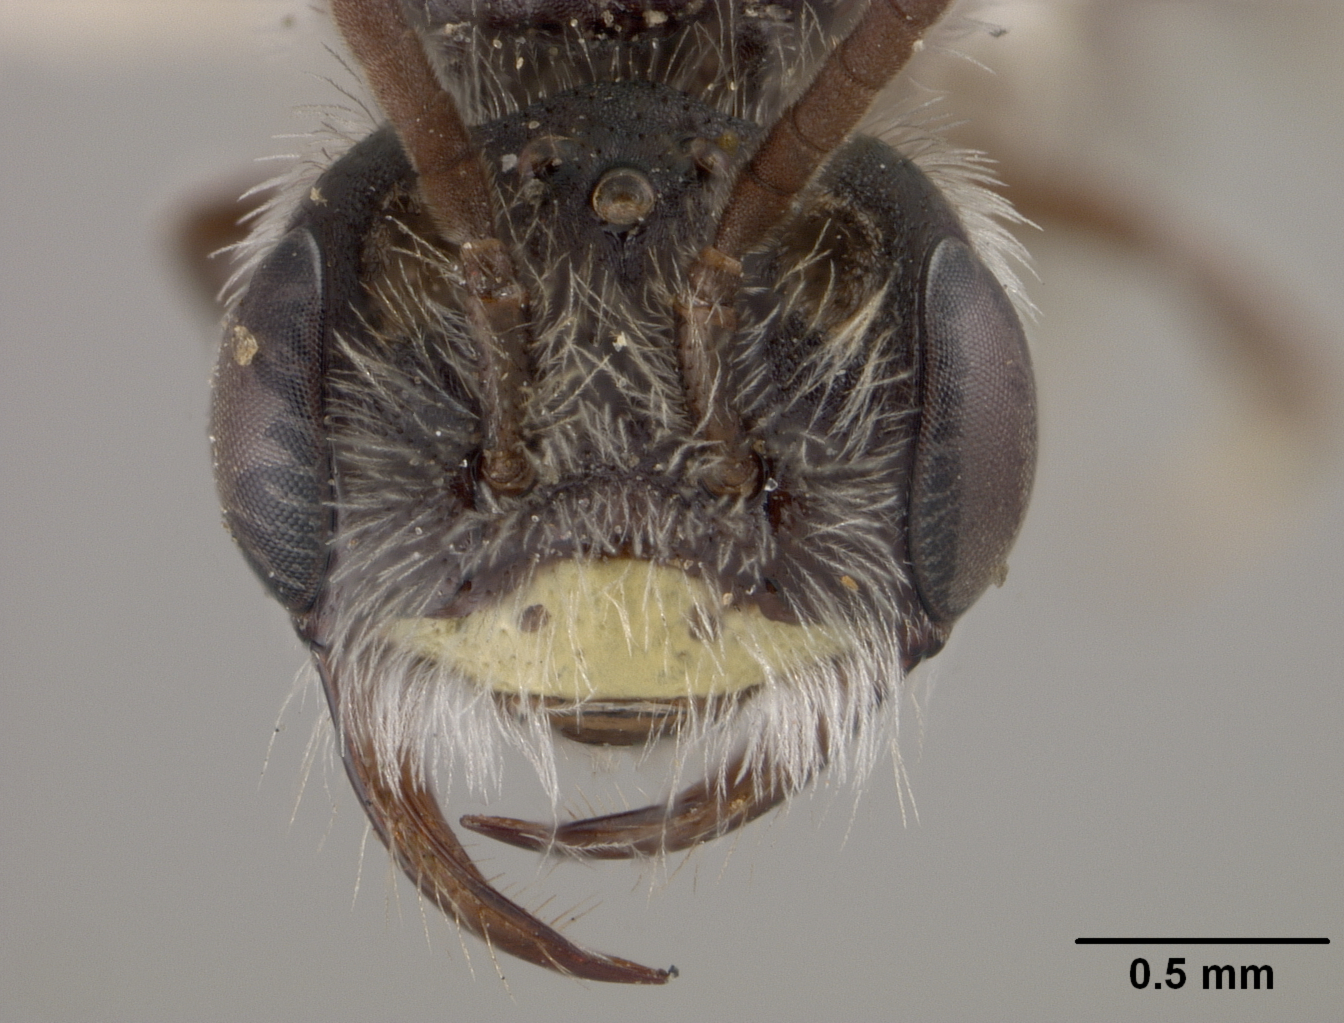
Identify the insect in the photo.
Andrena timberlakei
